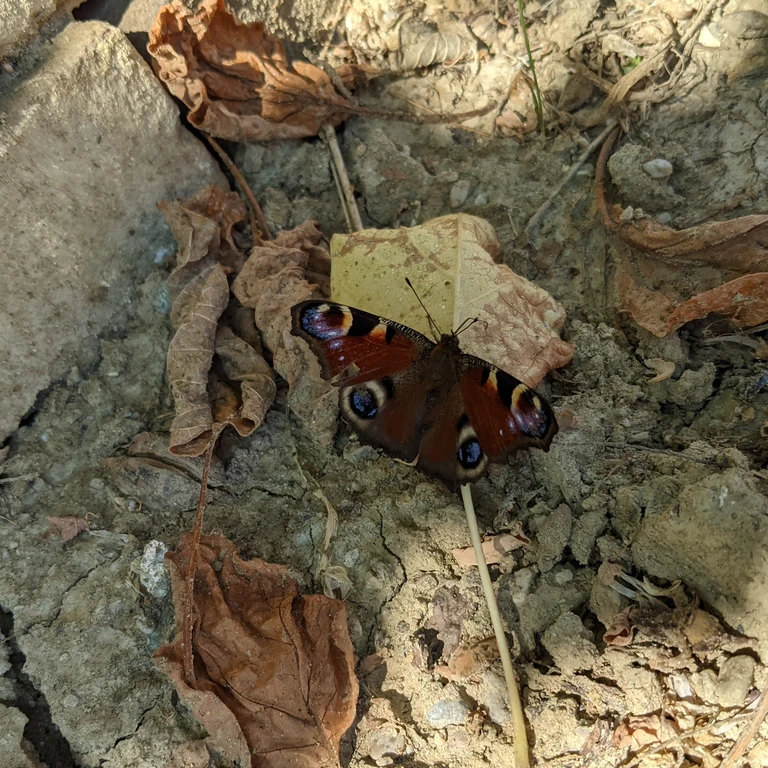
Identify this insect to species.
Aglais io
